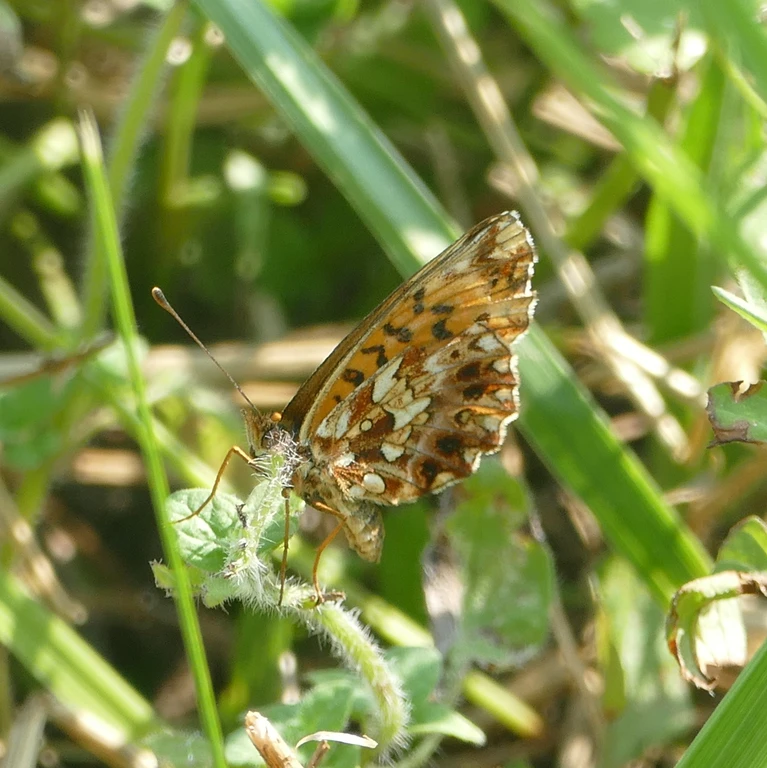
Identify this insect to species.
Boloria dia
